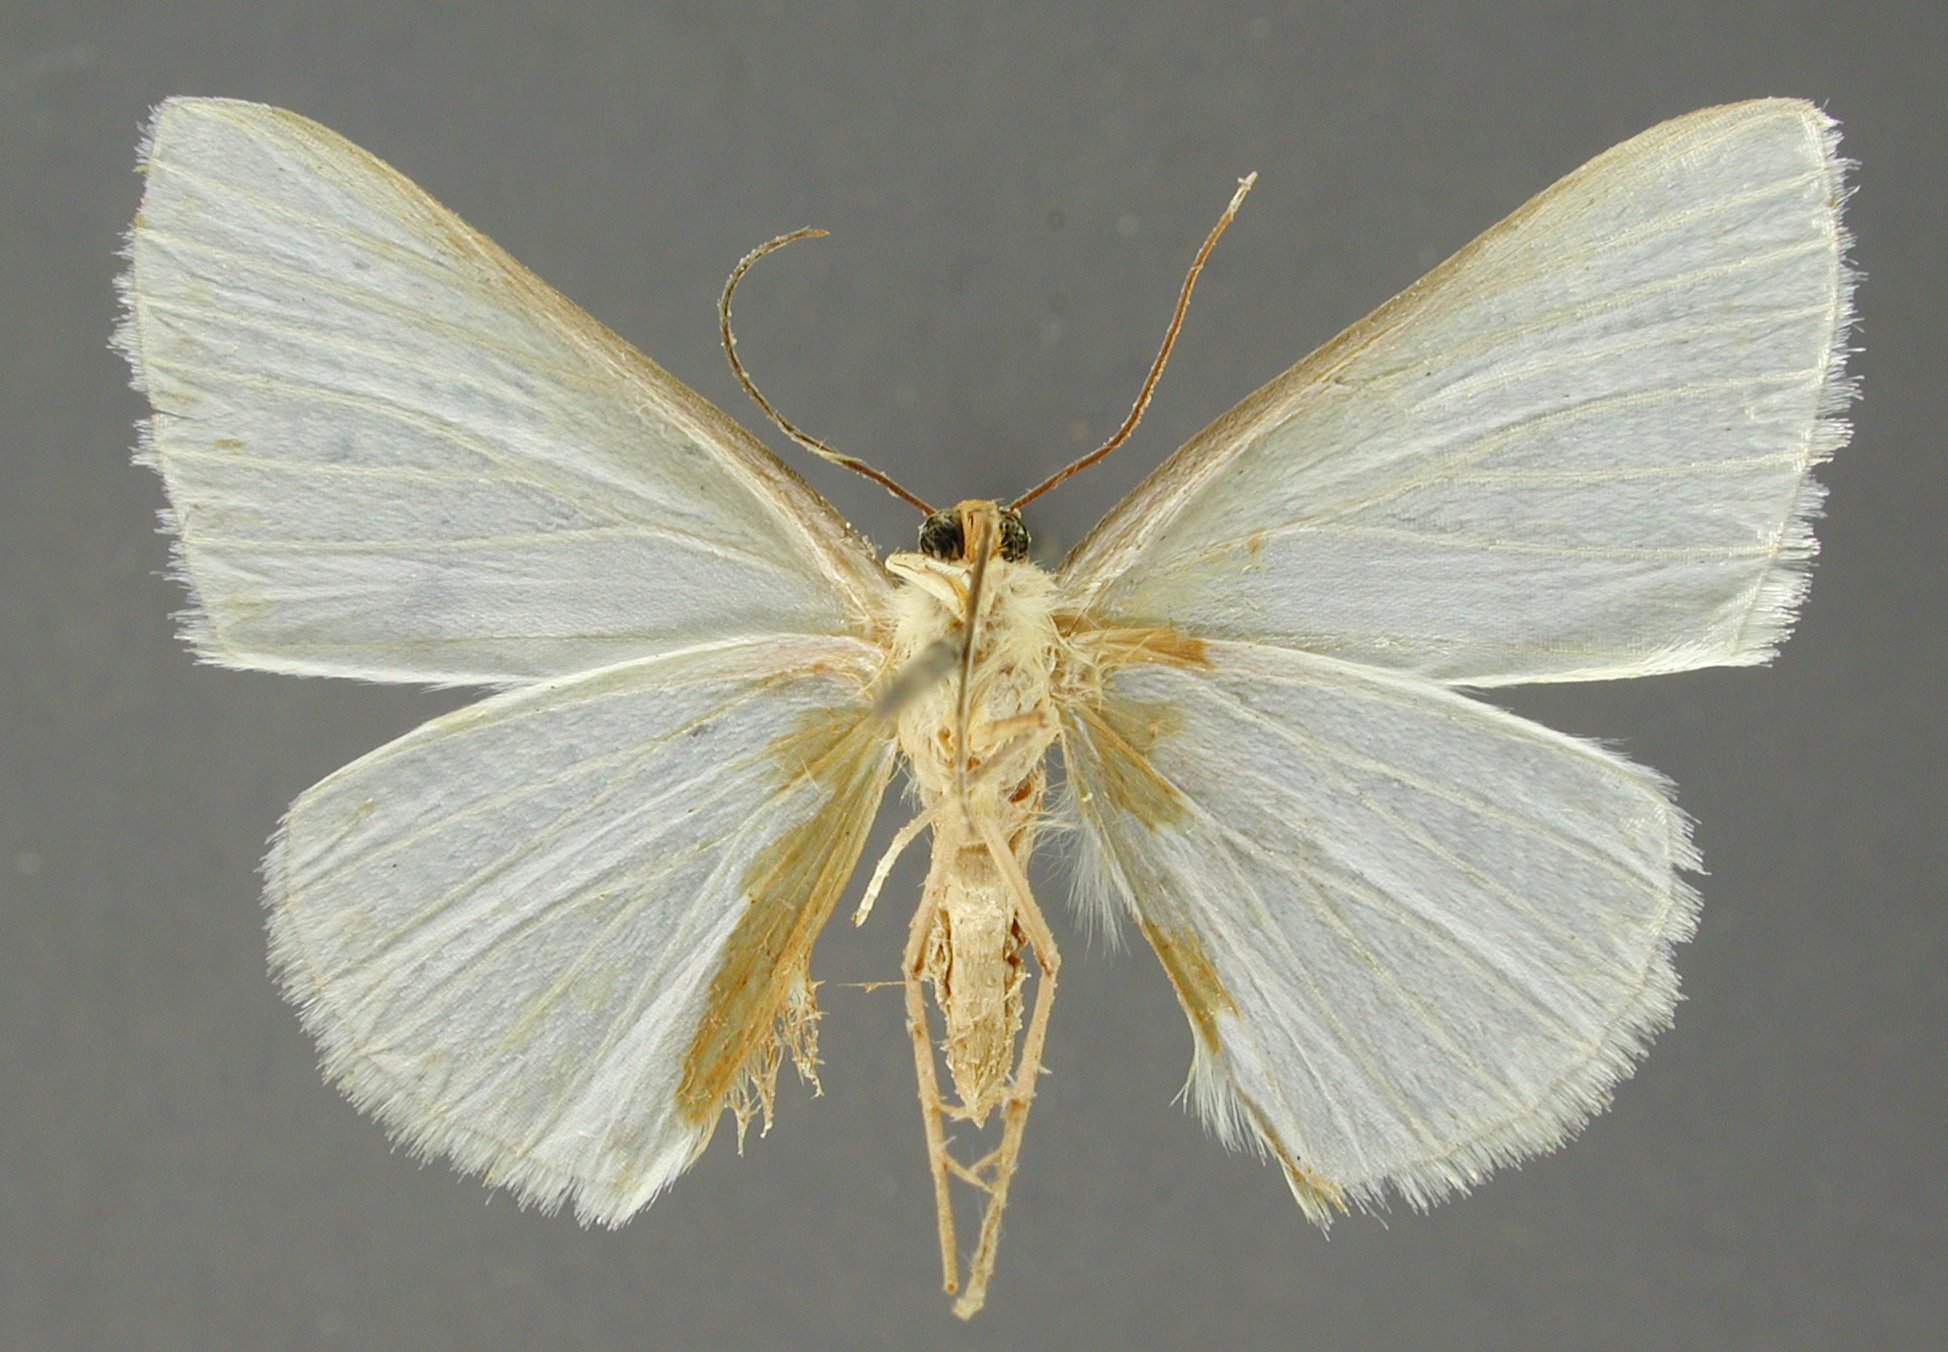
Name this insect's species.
Corycia luteocephalata
